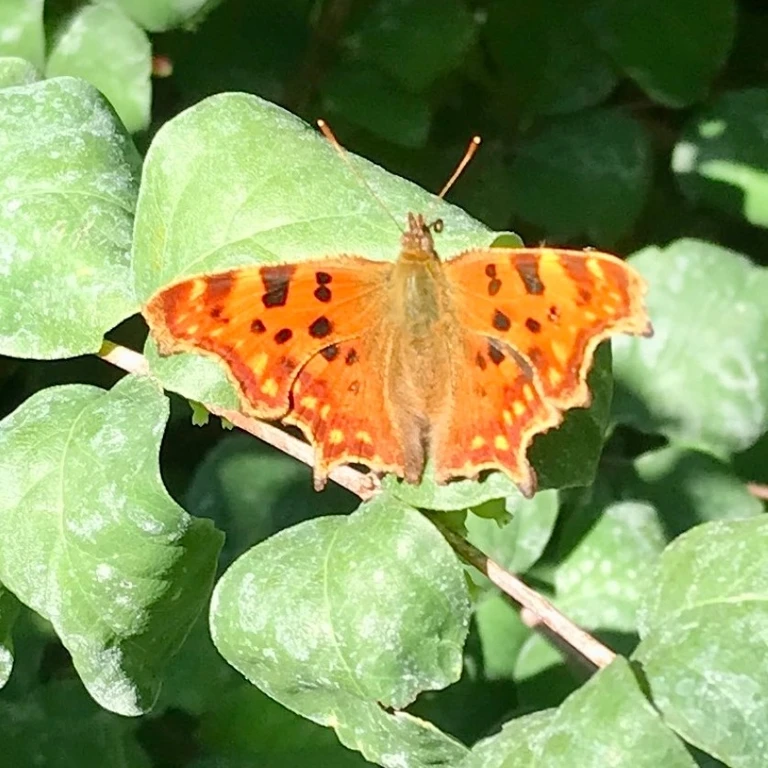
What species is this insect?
Polygonia c-album
